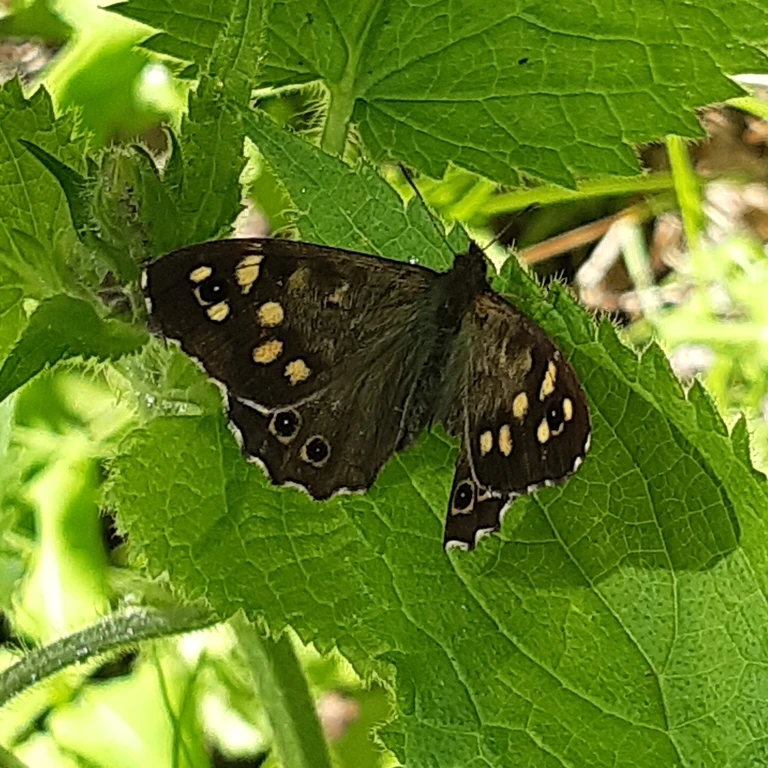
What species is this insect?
Pararge aegeria
